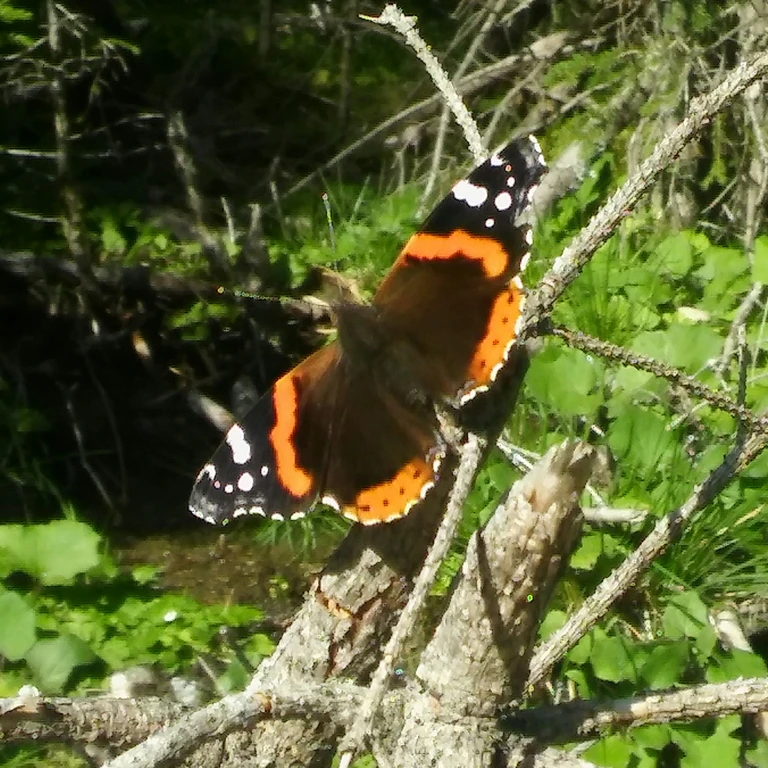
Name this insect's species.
Vanessa atalanta
